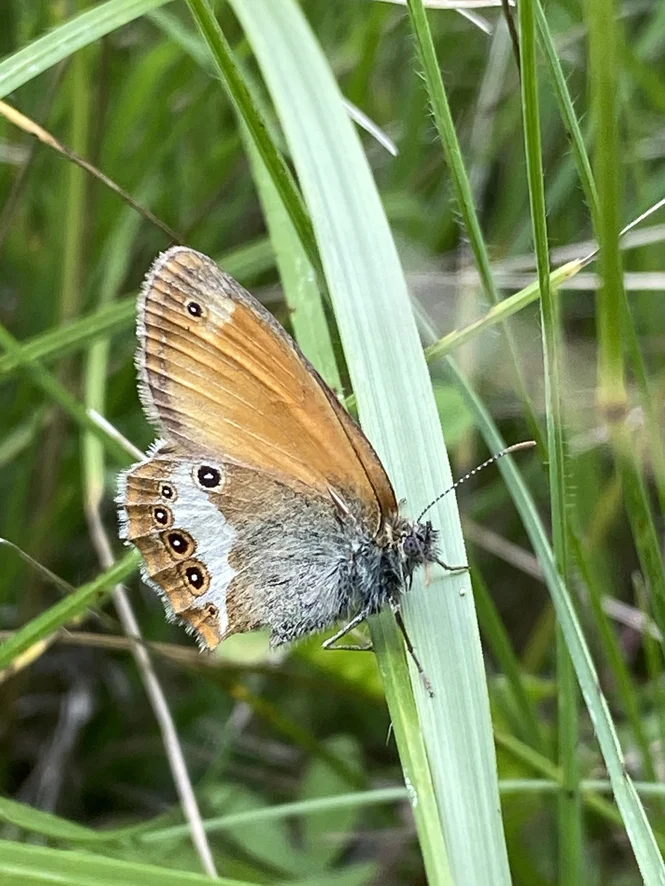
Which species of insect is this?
Coenonympha arcania
